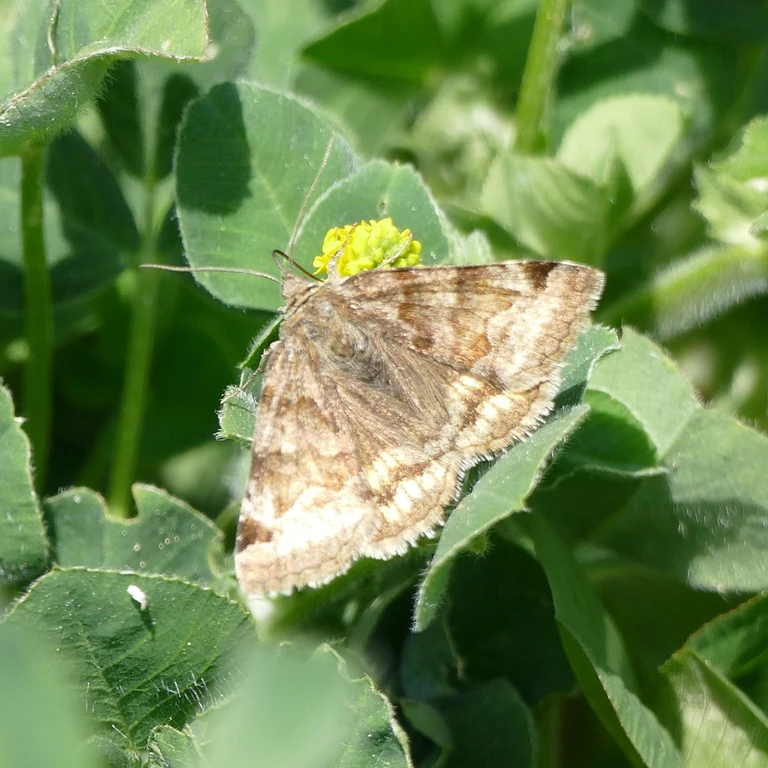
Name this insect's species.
Euclidia glyphica
